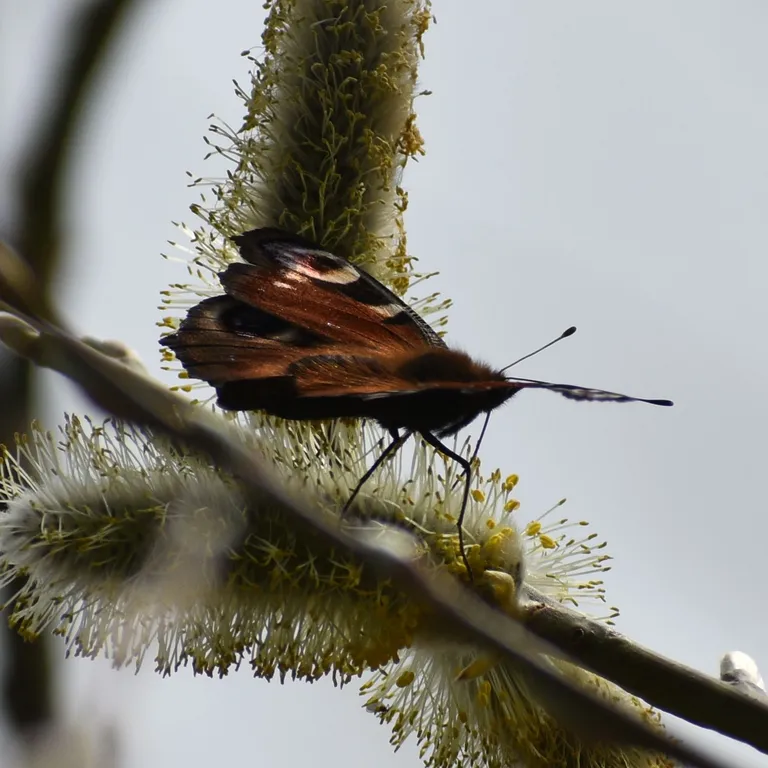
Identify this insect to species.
Aglais io
